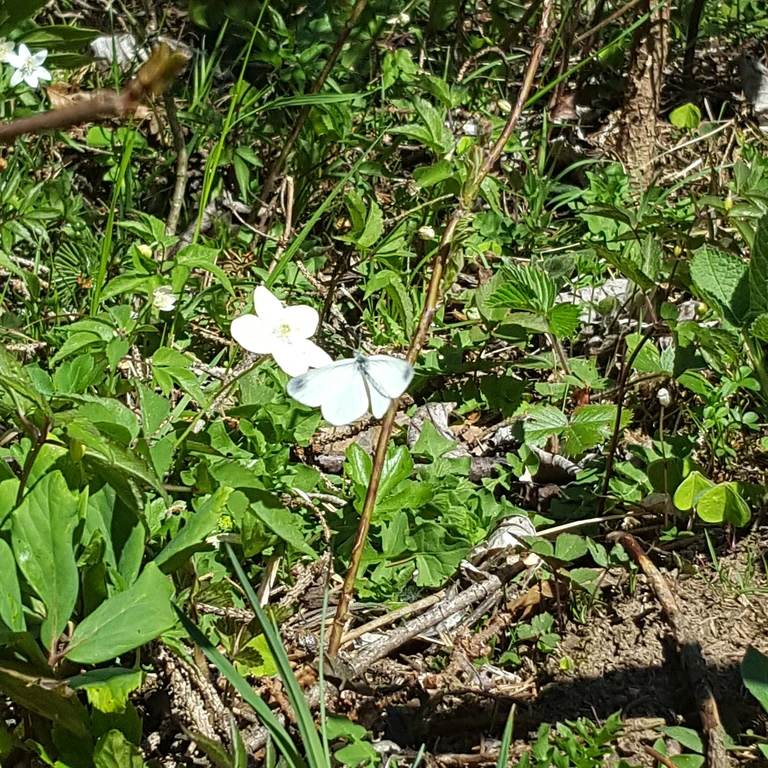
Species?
Leptidea sinapis/juvernica
